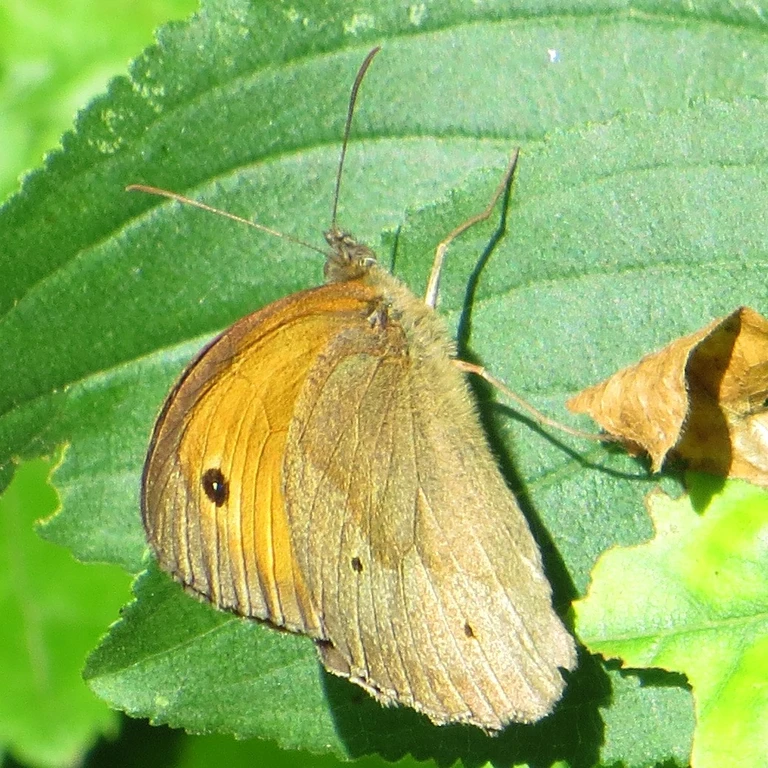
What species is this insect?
Maniola jurtina
